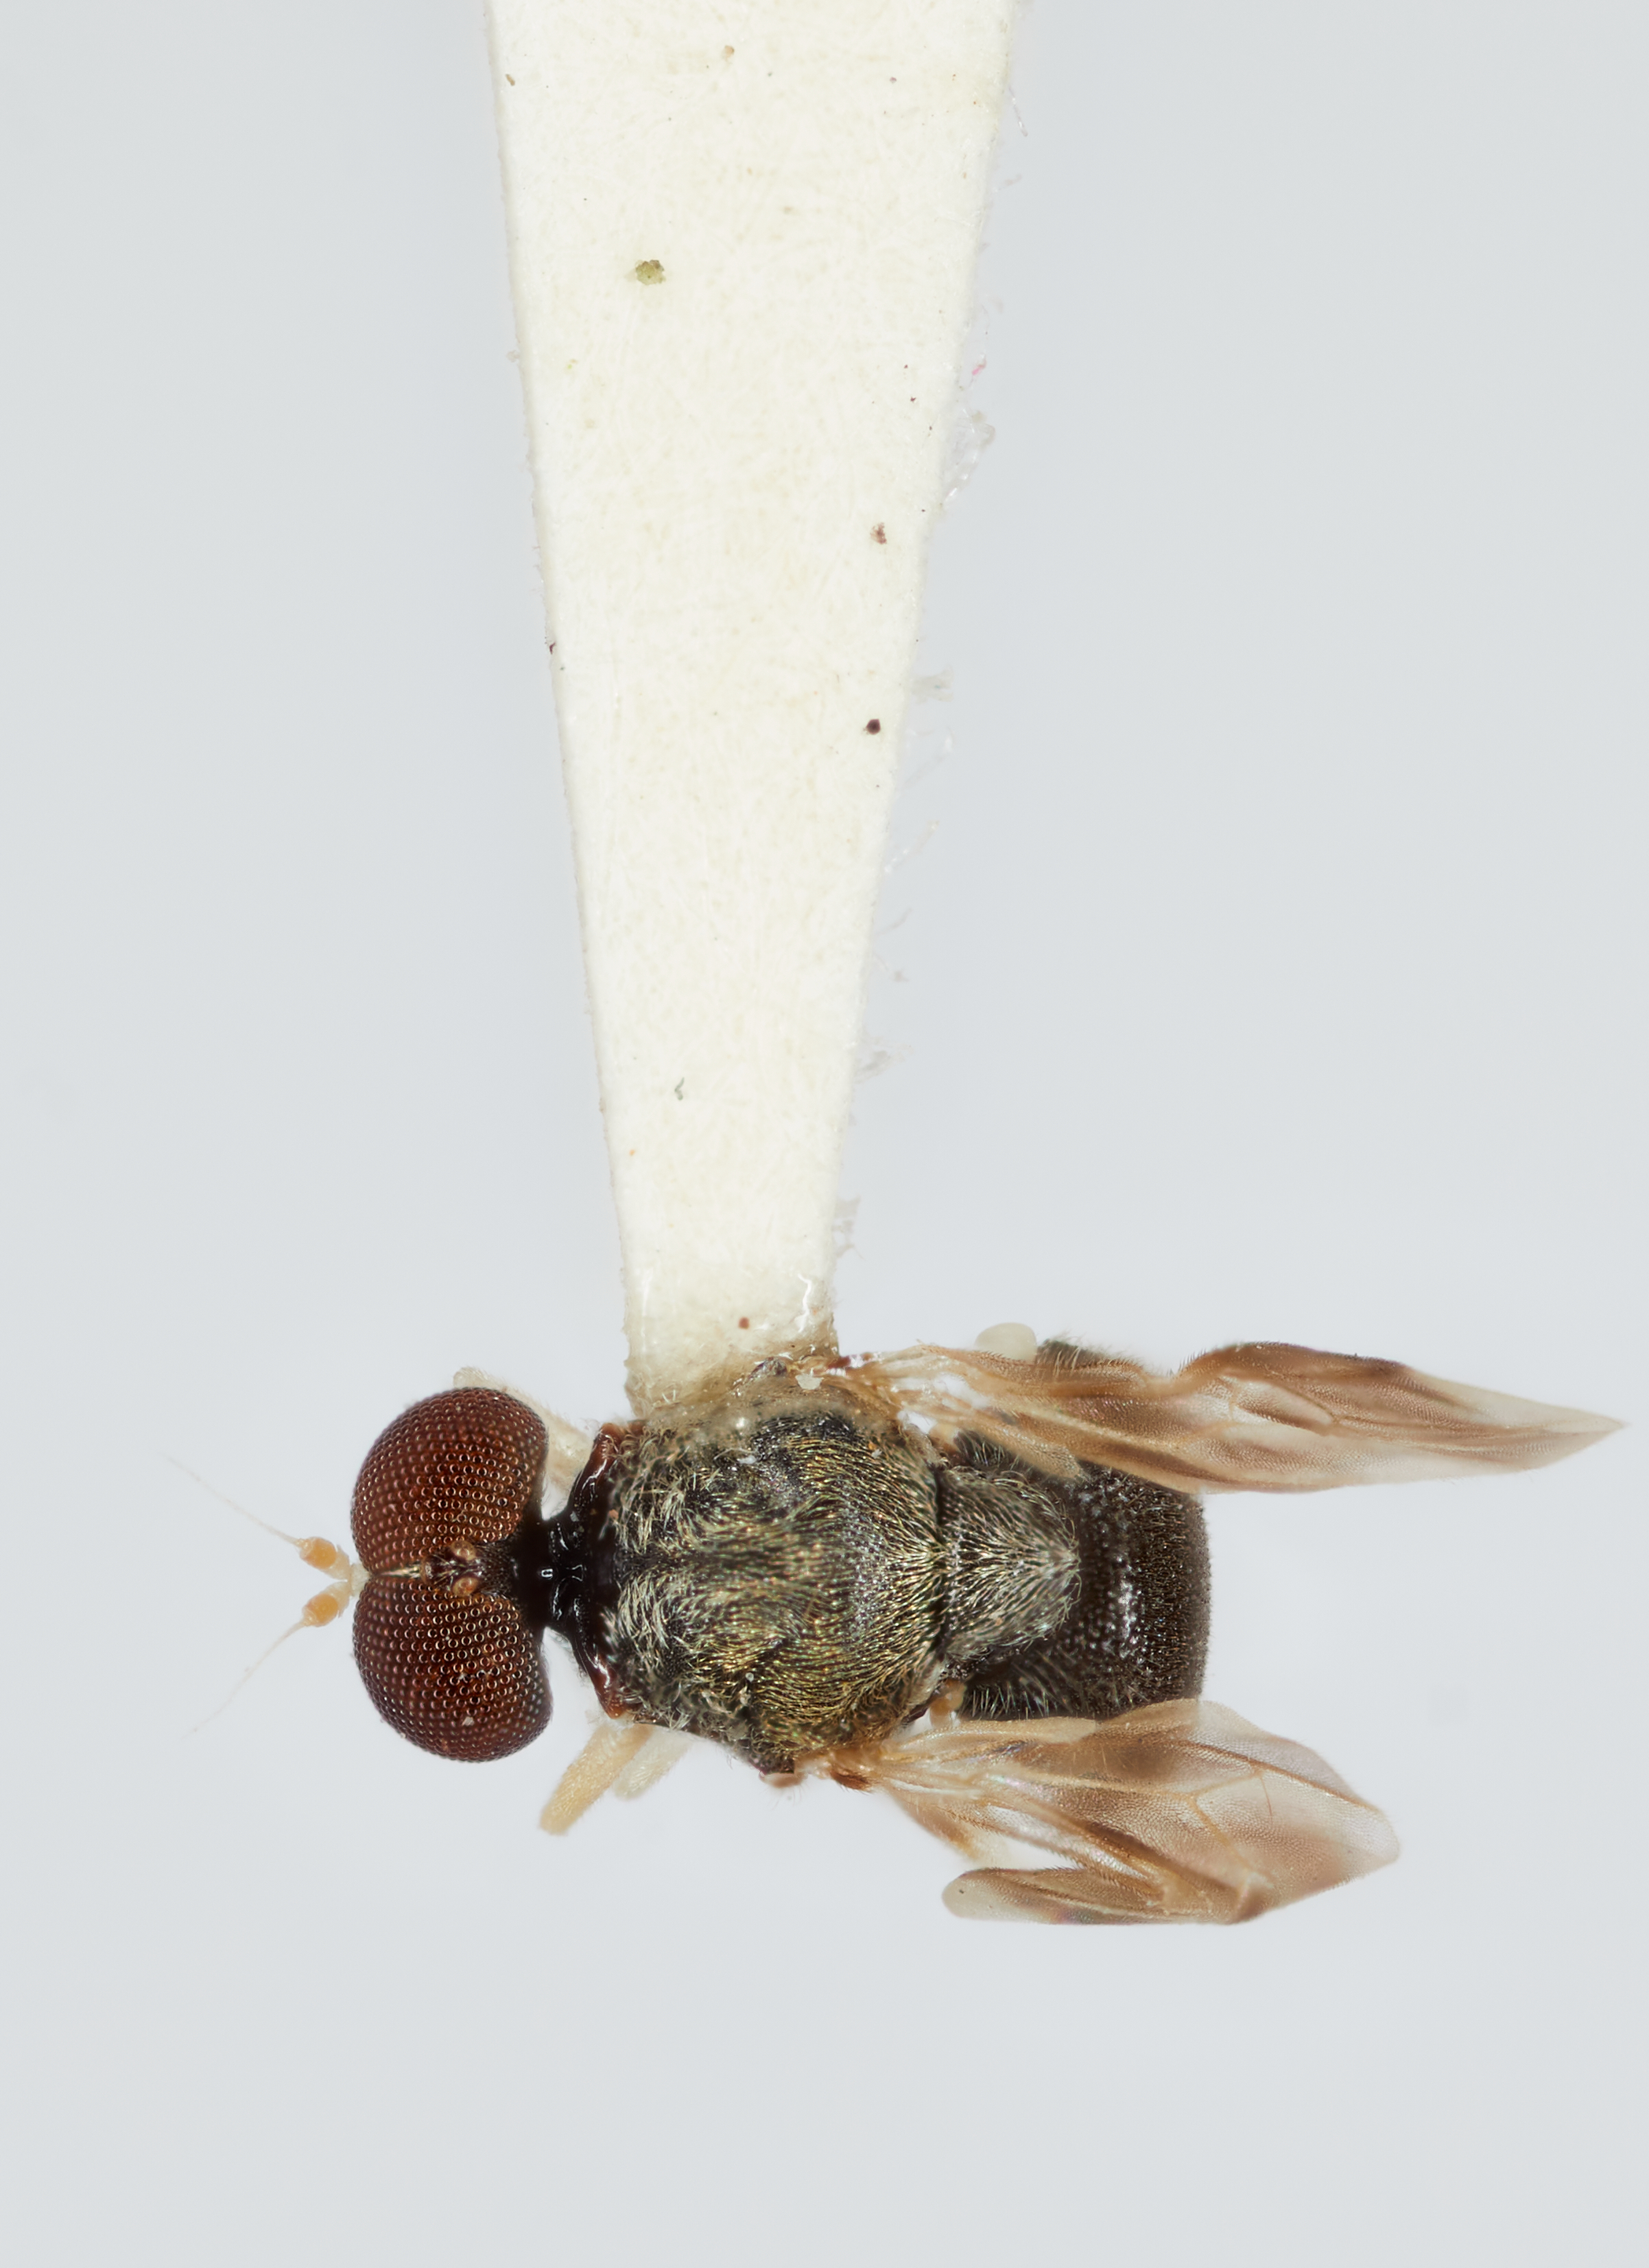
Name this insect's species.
Camptopteromyia lanata
